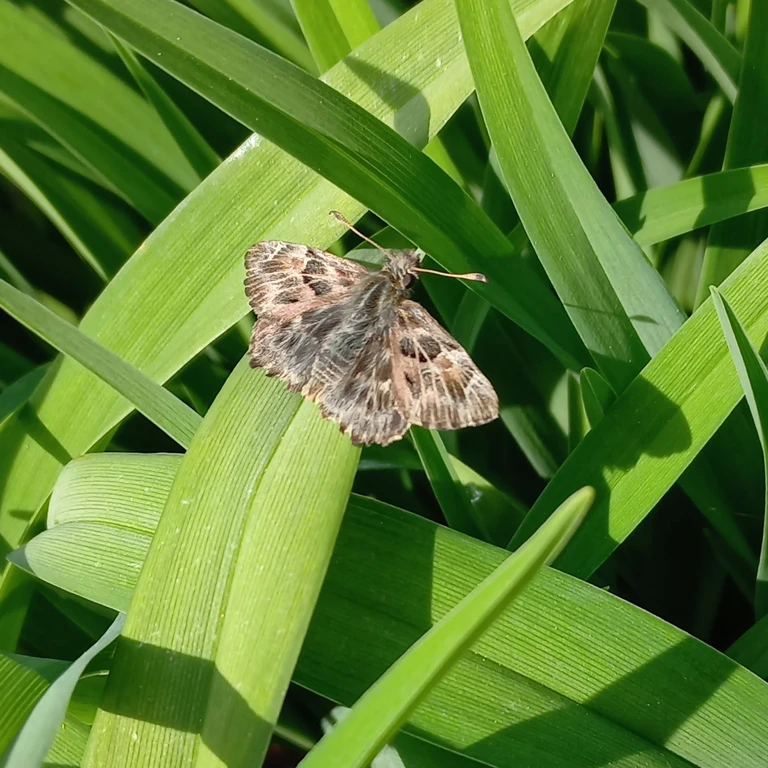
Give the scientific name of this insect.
Carcharodus alceae
